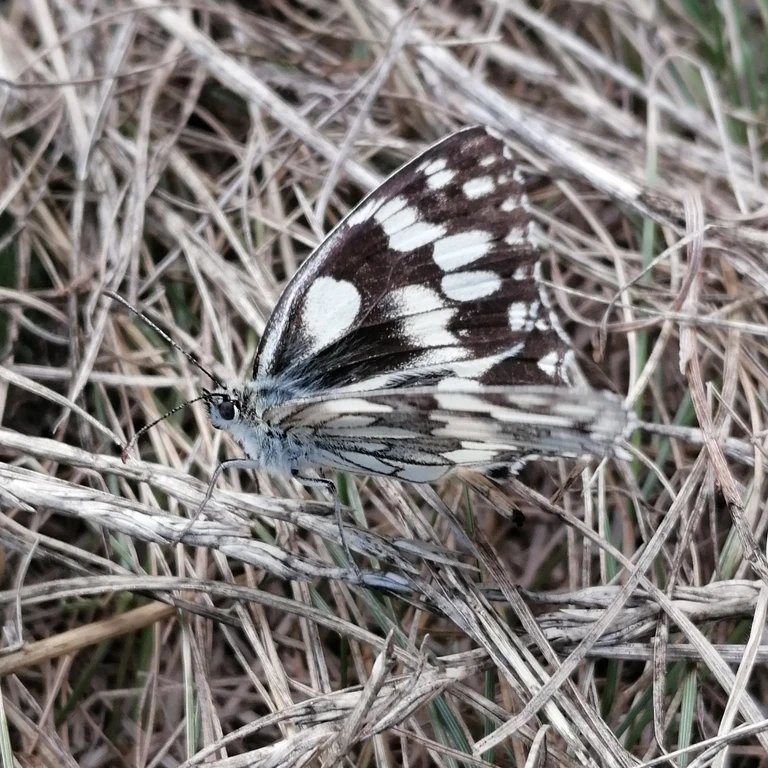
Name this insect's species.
Melanargia galathea
